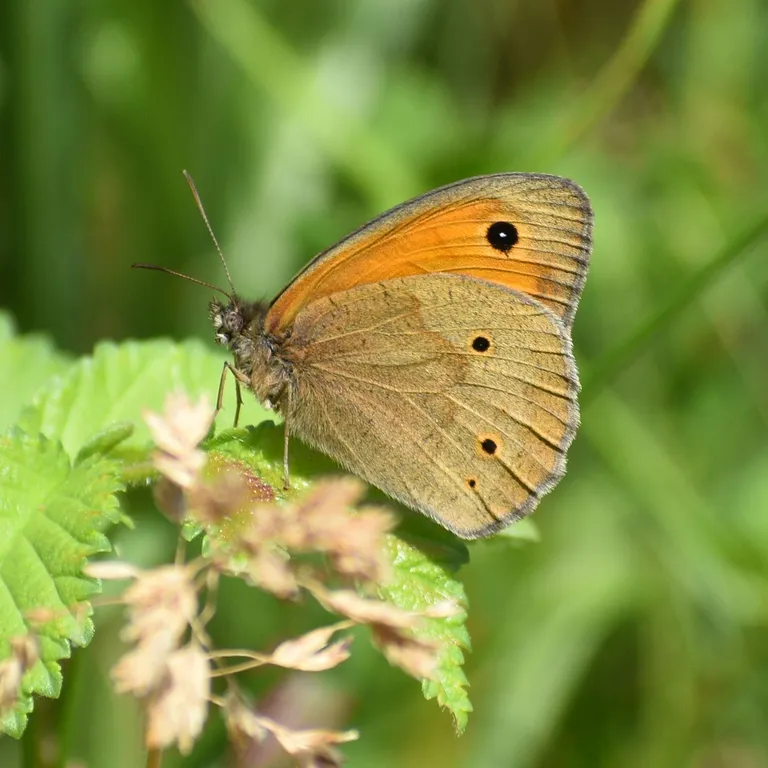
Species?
Maniola jurtina
